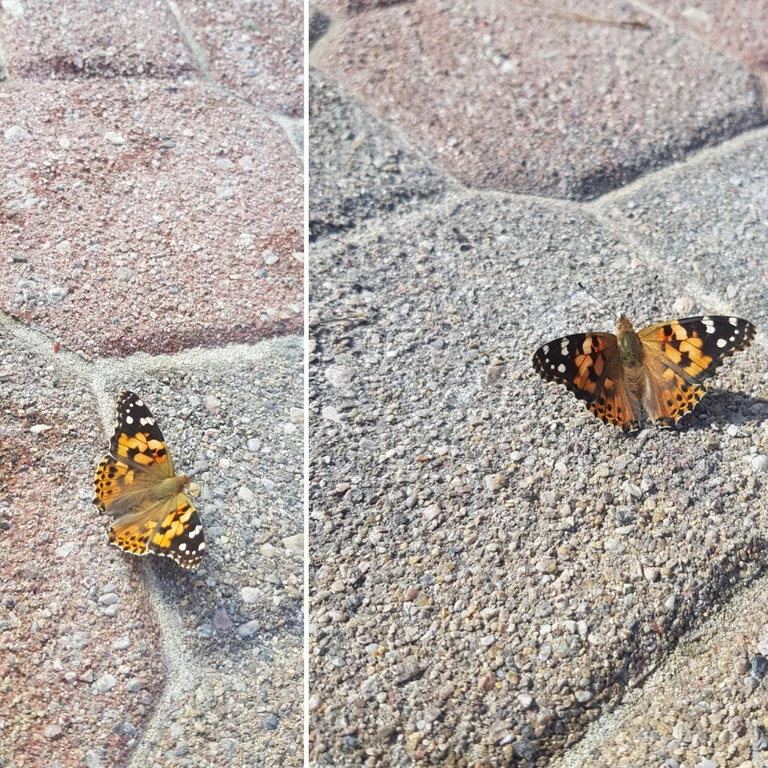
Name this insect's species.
Vanessa cardui
